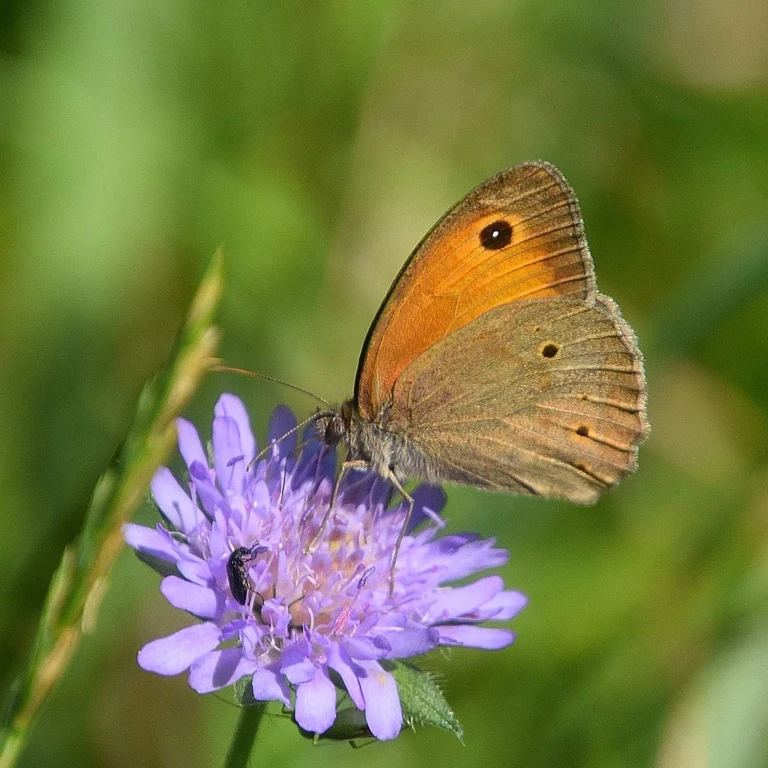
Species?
Maniola jurtina
